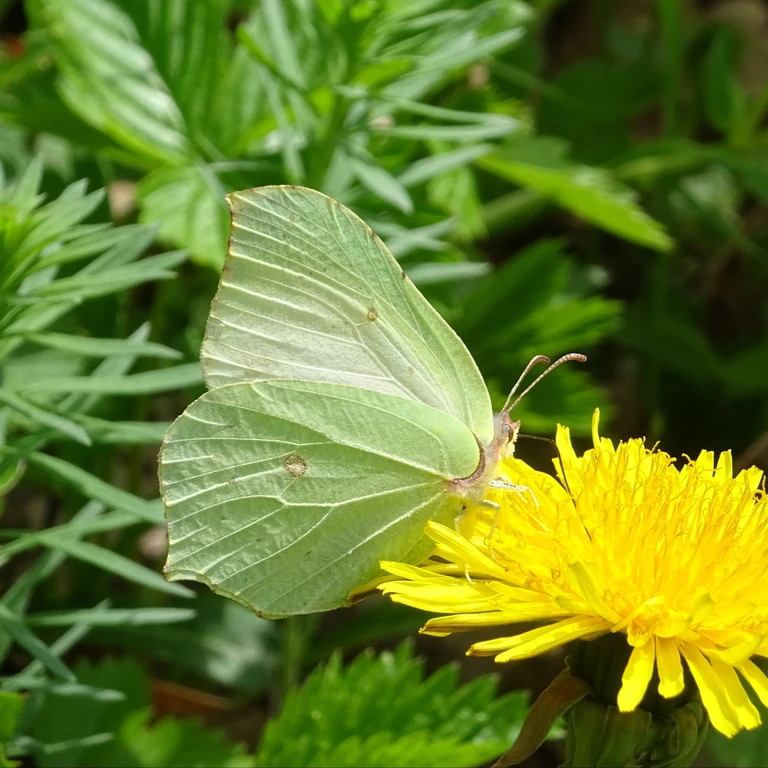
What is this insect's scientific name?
Gonepteryx rhamni
